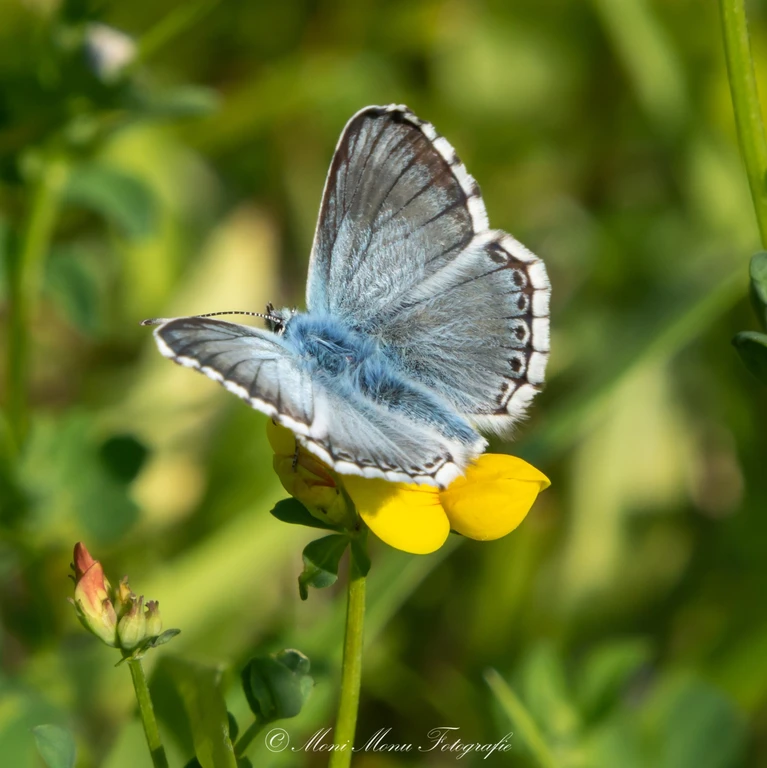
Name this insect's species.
Lysandra coridon
